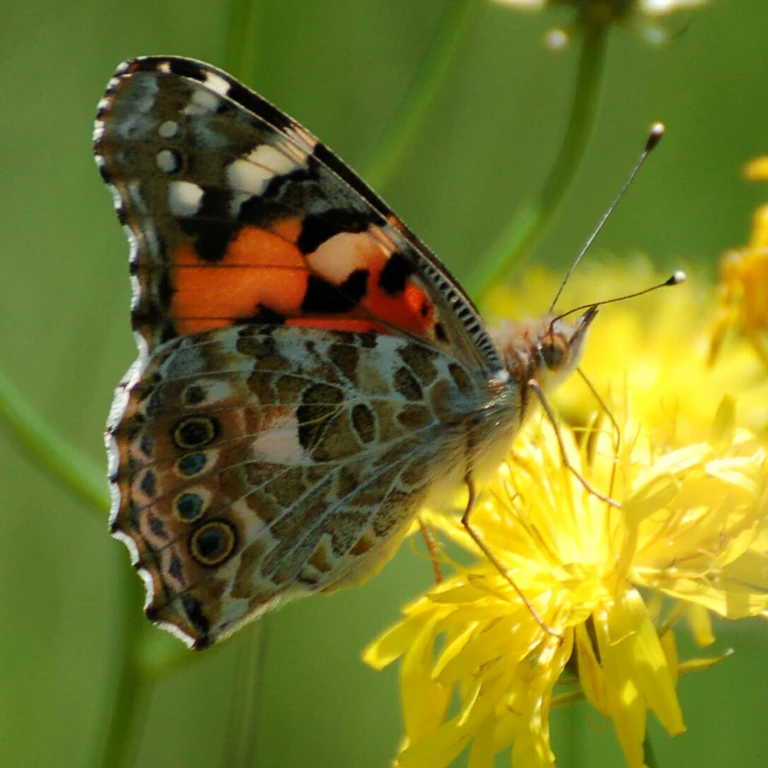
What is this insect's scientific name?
Vanessa cardui
